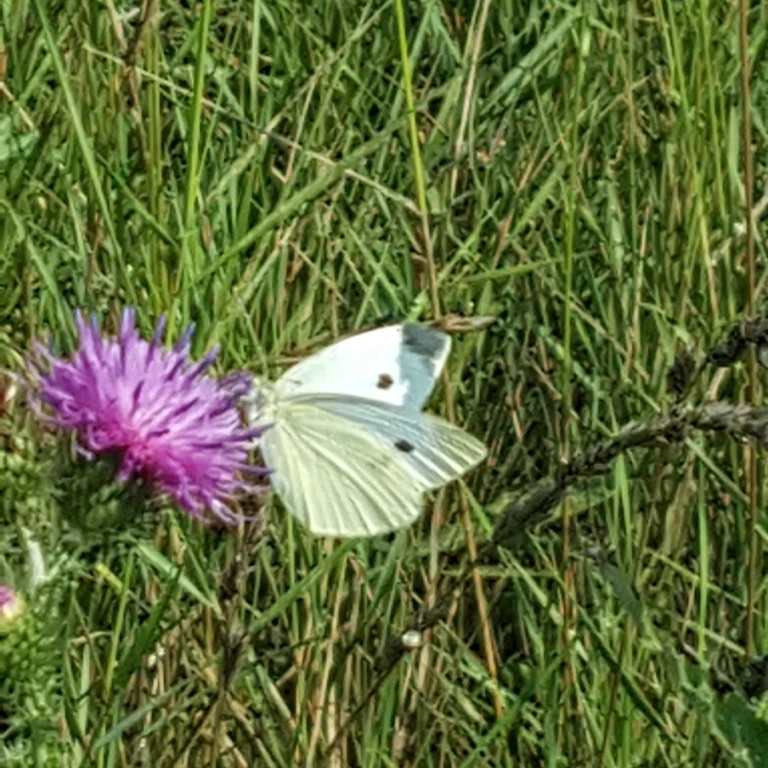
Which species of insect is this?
Pieris rapae
